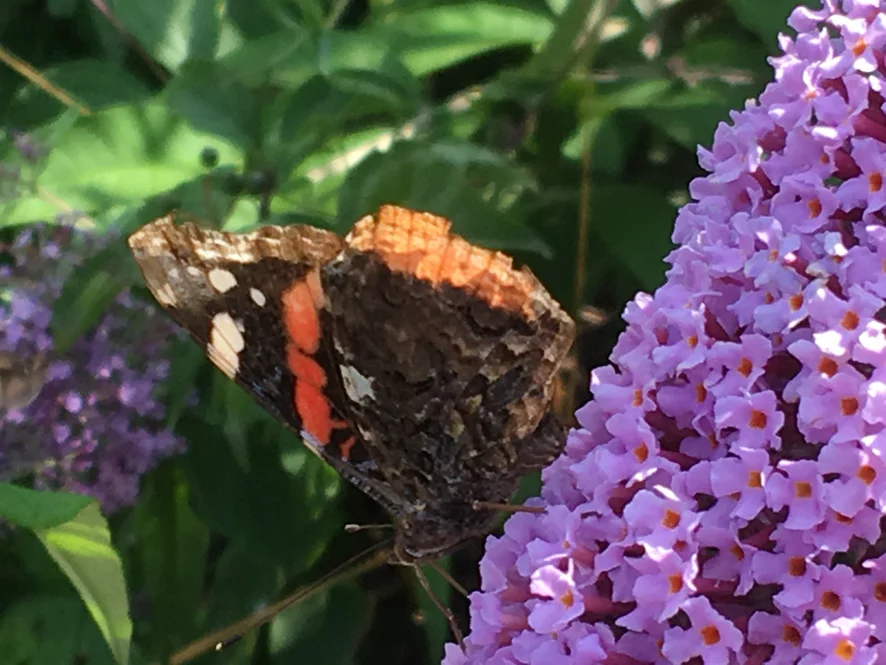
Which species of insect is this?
Vanessa atalanta
